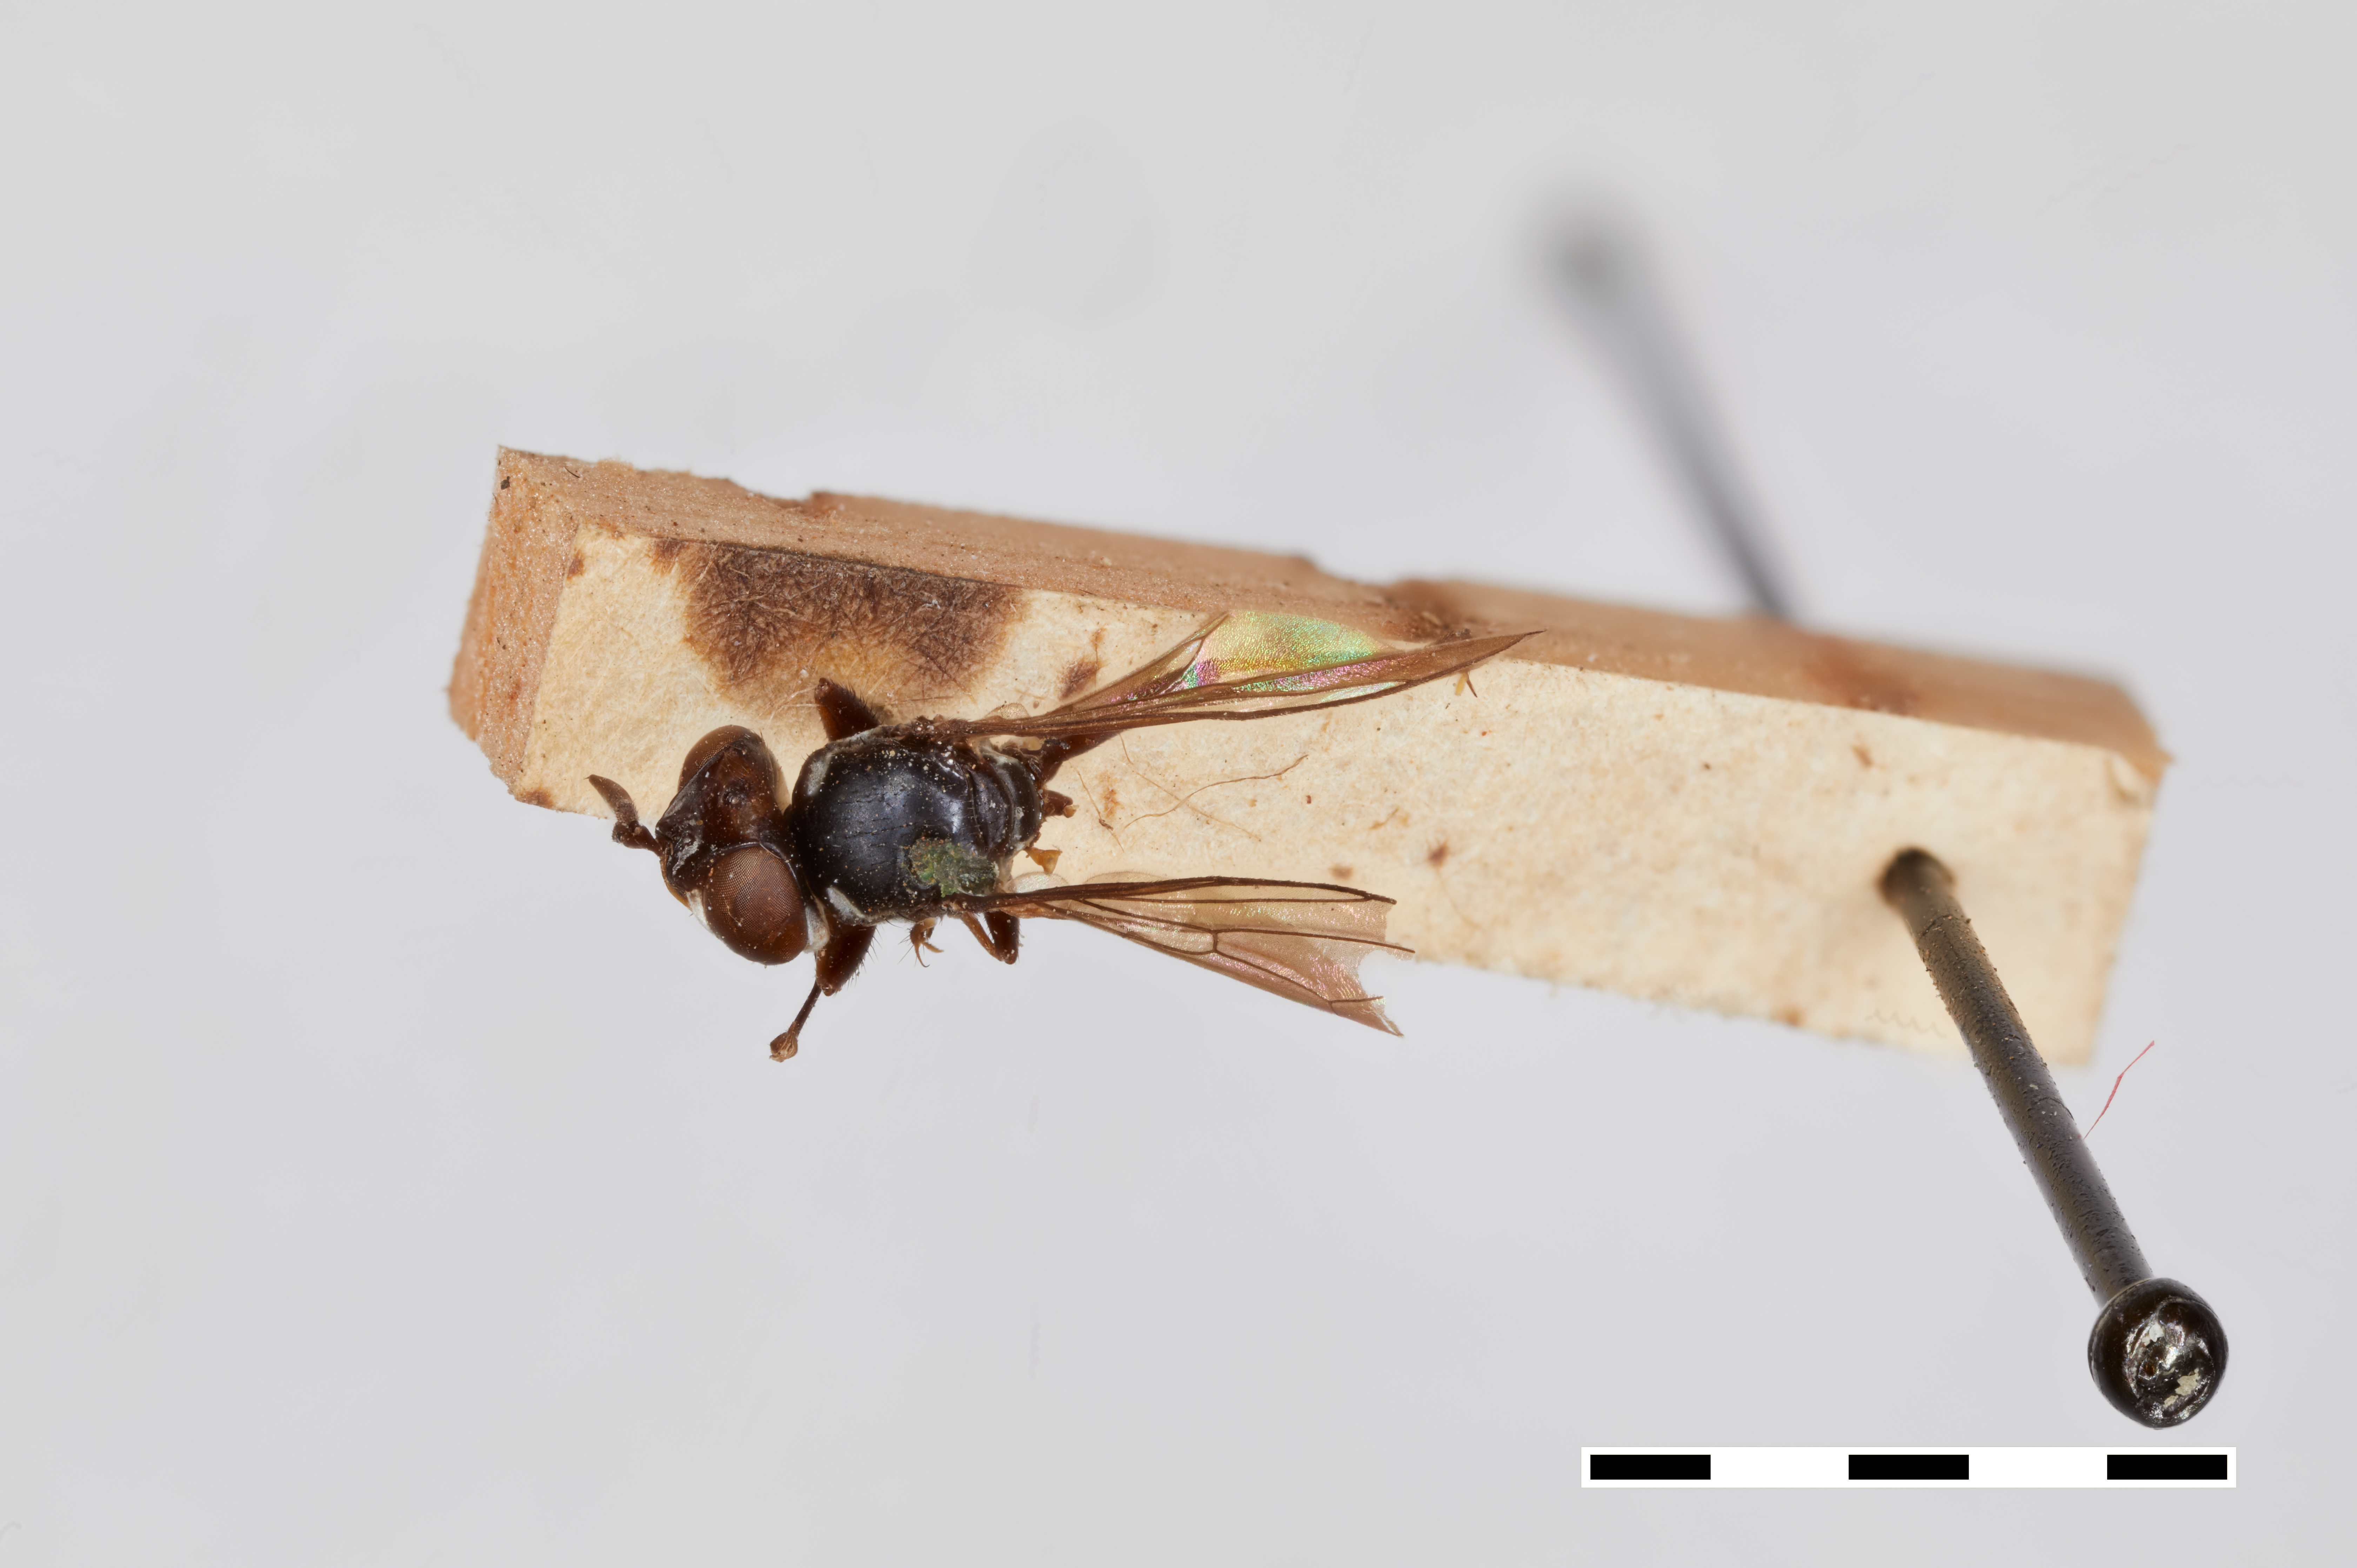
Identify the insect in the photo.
Microconops ater
